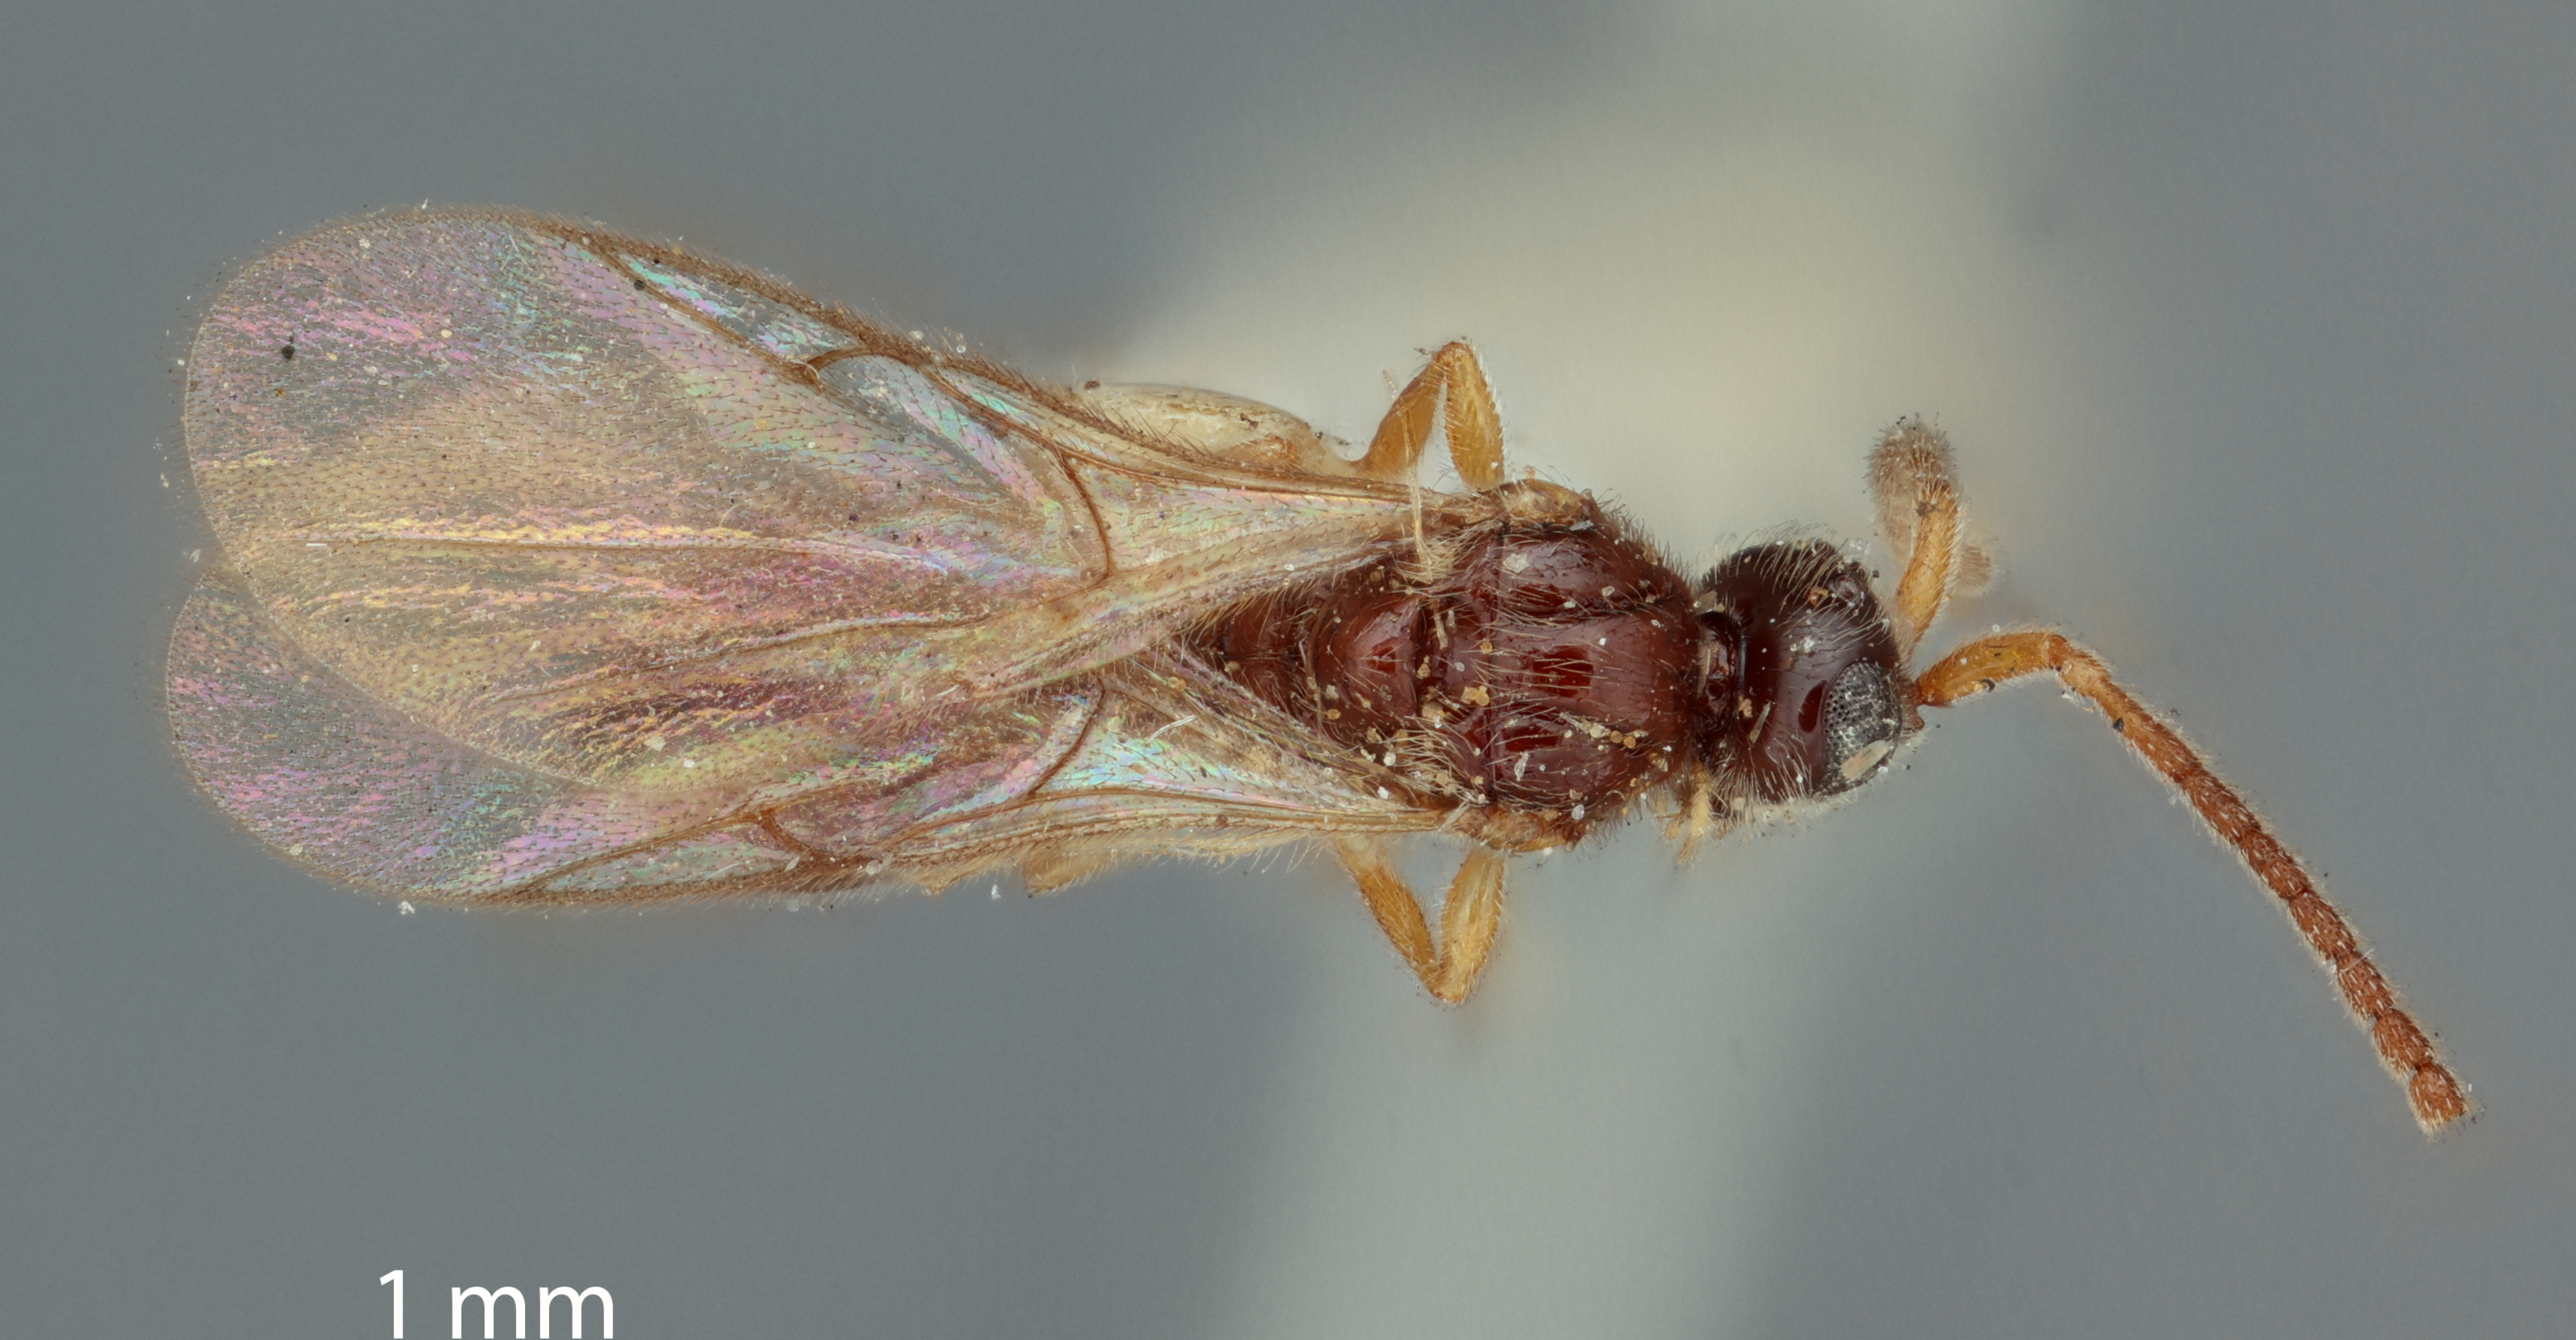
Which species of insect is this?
Pantoclis flavipes
